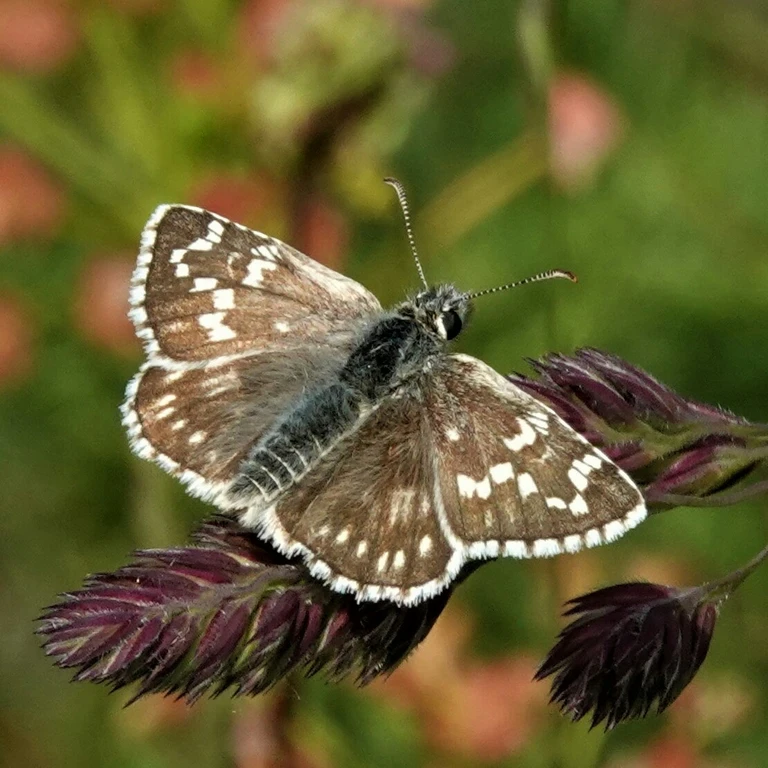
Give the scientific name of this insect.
Pyrgus carthami (also Pyrgus fritillarius)
